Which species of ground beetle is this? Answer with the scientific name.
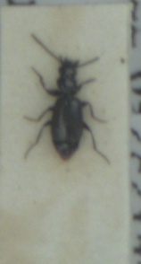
Microlestes maurus
